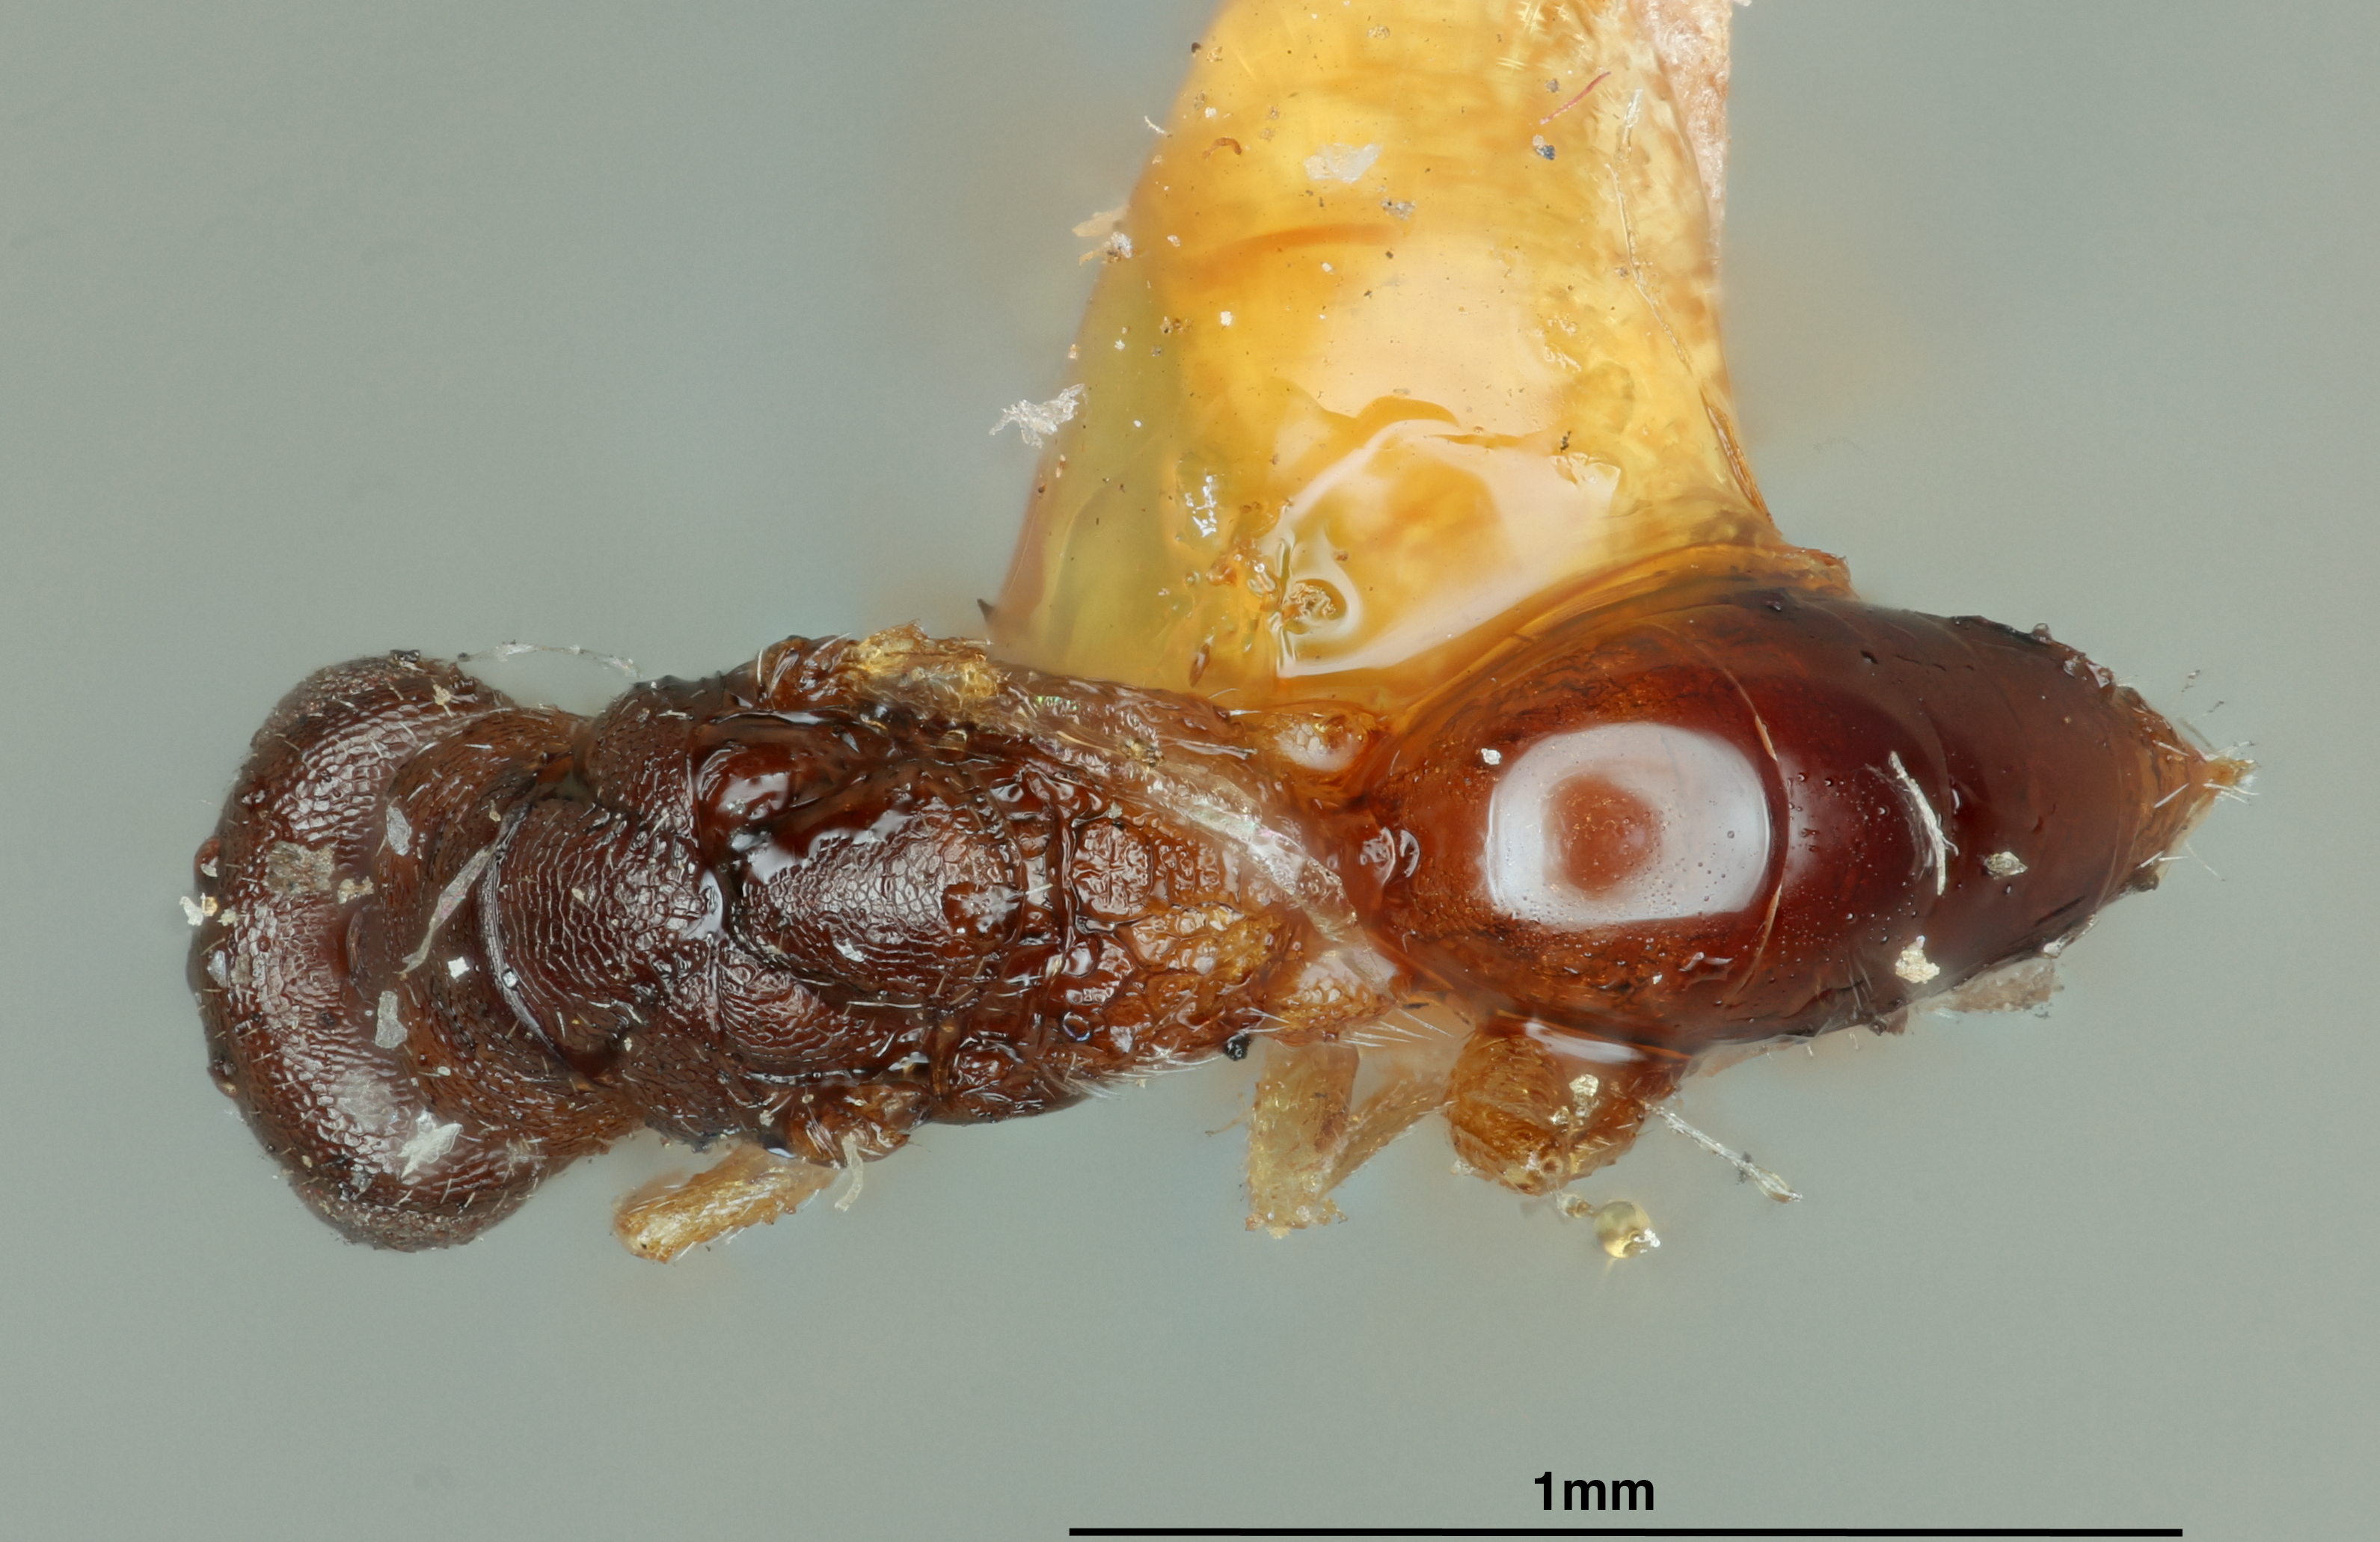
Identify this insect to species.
Isosomocharis sulcata
